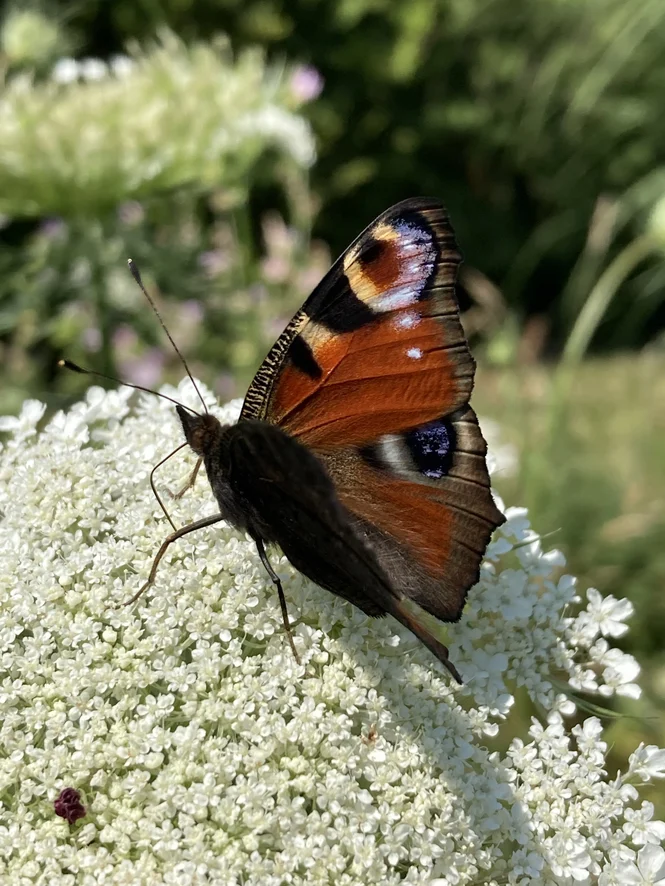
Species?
Aglais io
